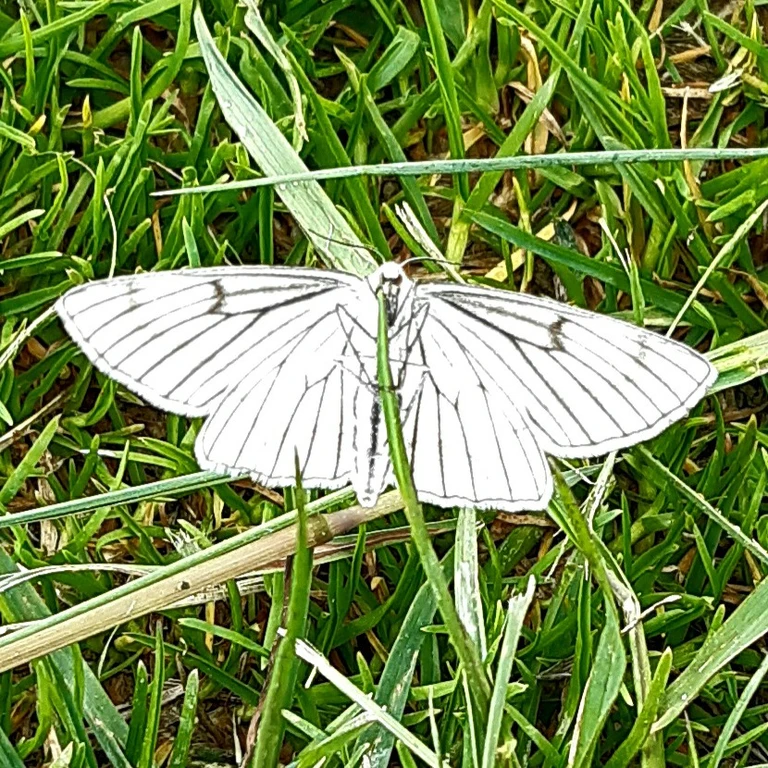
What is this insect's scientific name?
Siona lineata
